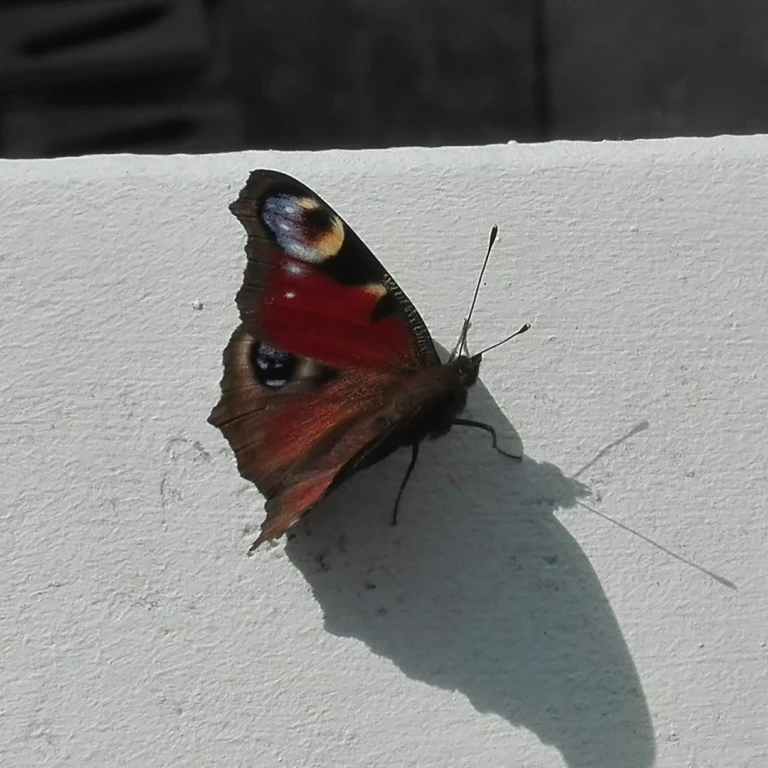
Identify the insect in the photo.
Aglais io
